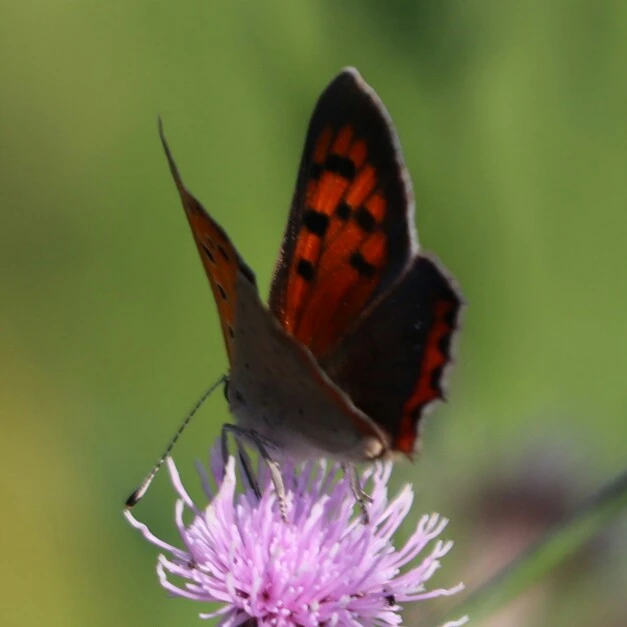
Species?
Lycaena phlaeas
